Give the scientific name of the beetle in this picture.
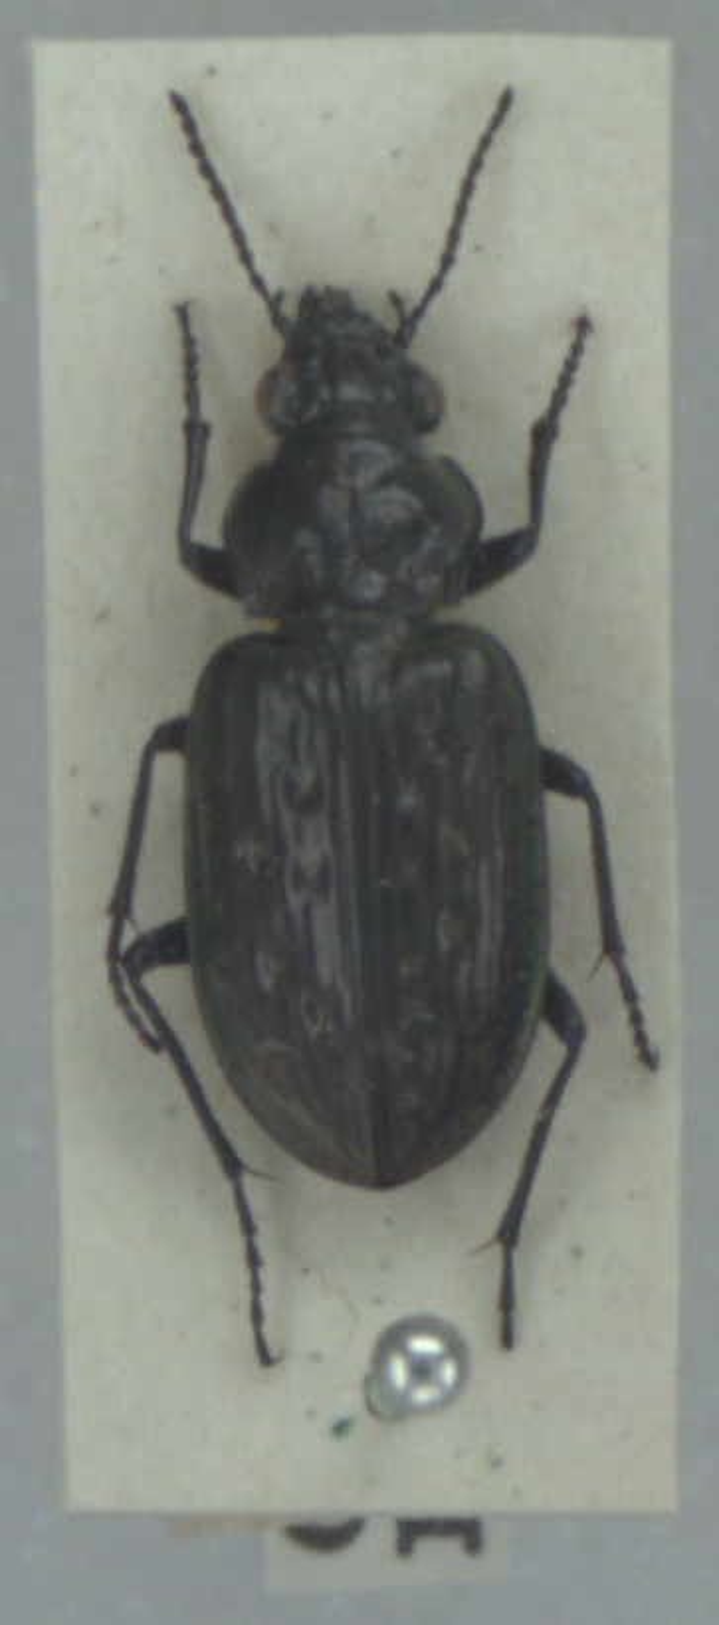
Blethisa multipunctata
